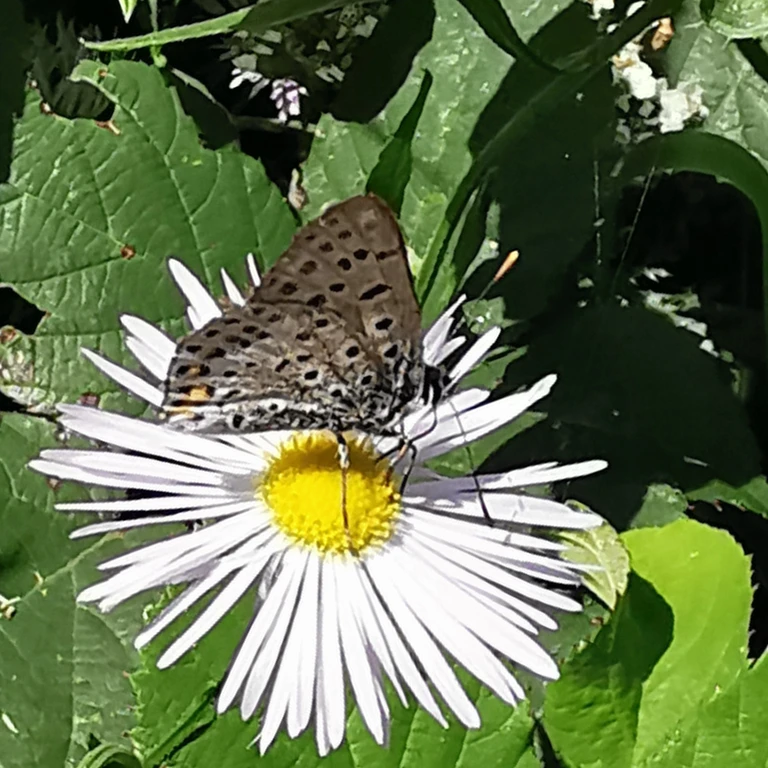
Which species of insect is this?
Lycaena tityrus (also Loweia tityrus)
